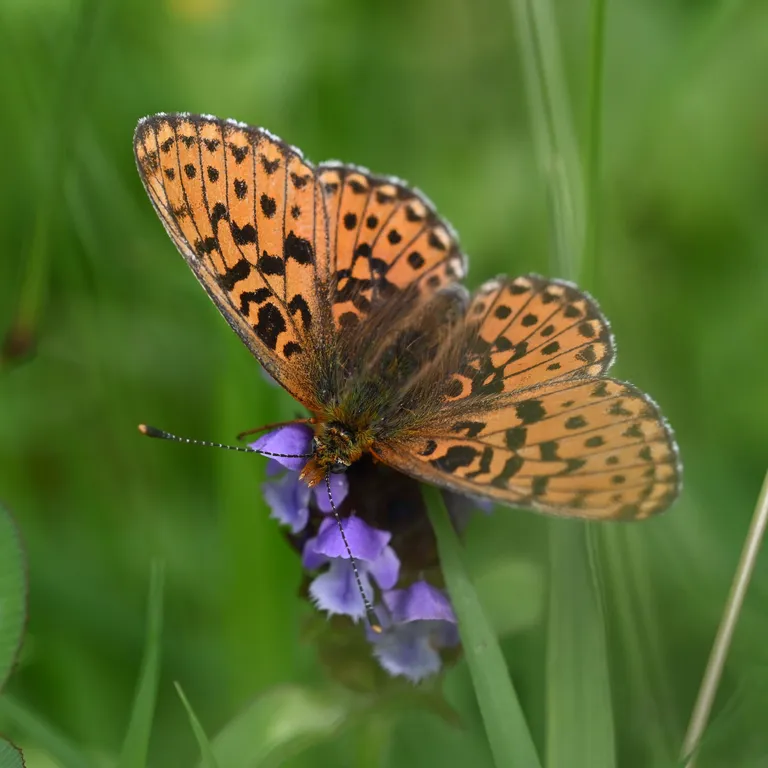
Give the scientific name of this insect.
Boloria euphrosyne (also Clossiana euphrosyne)
